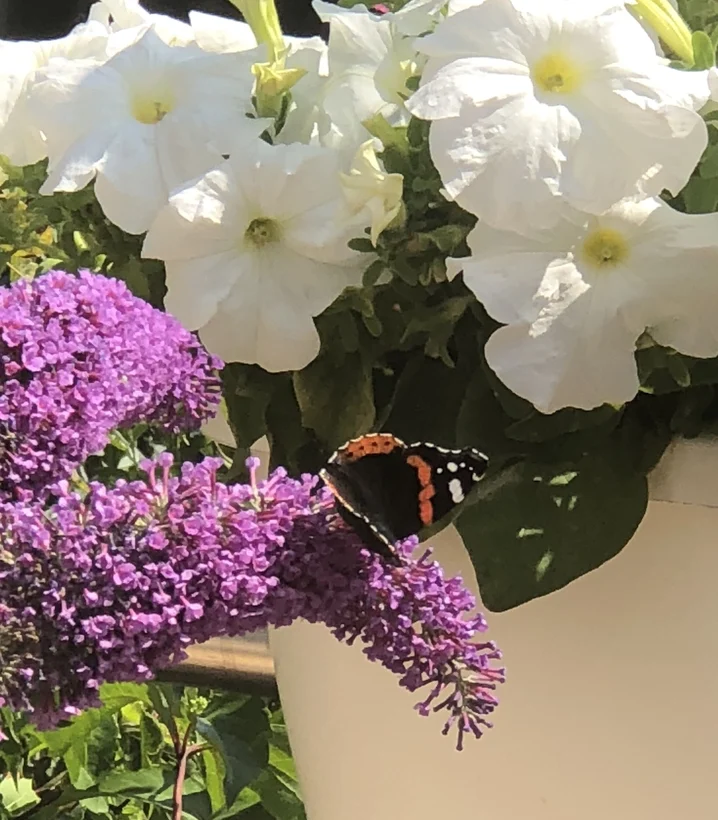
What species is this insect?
Vanessa atalanta
